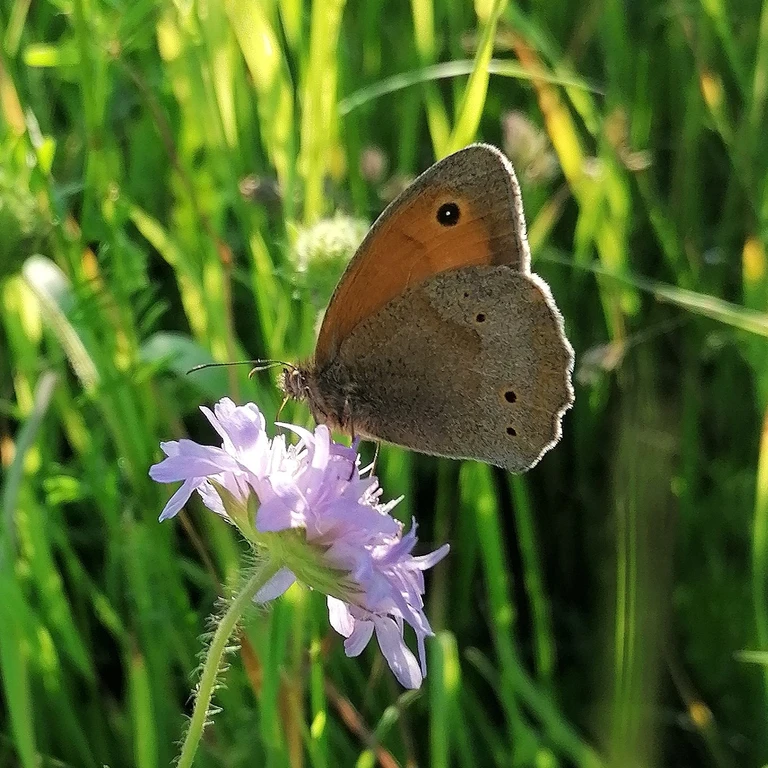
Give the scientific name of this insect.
Maniola jurtina
